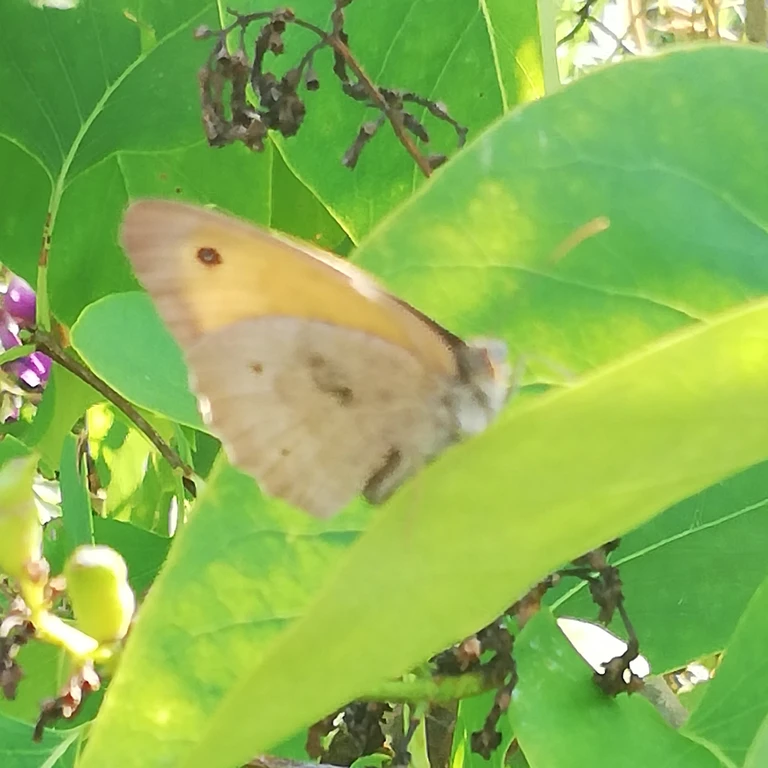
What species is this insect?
Maniola jurtina
